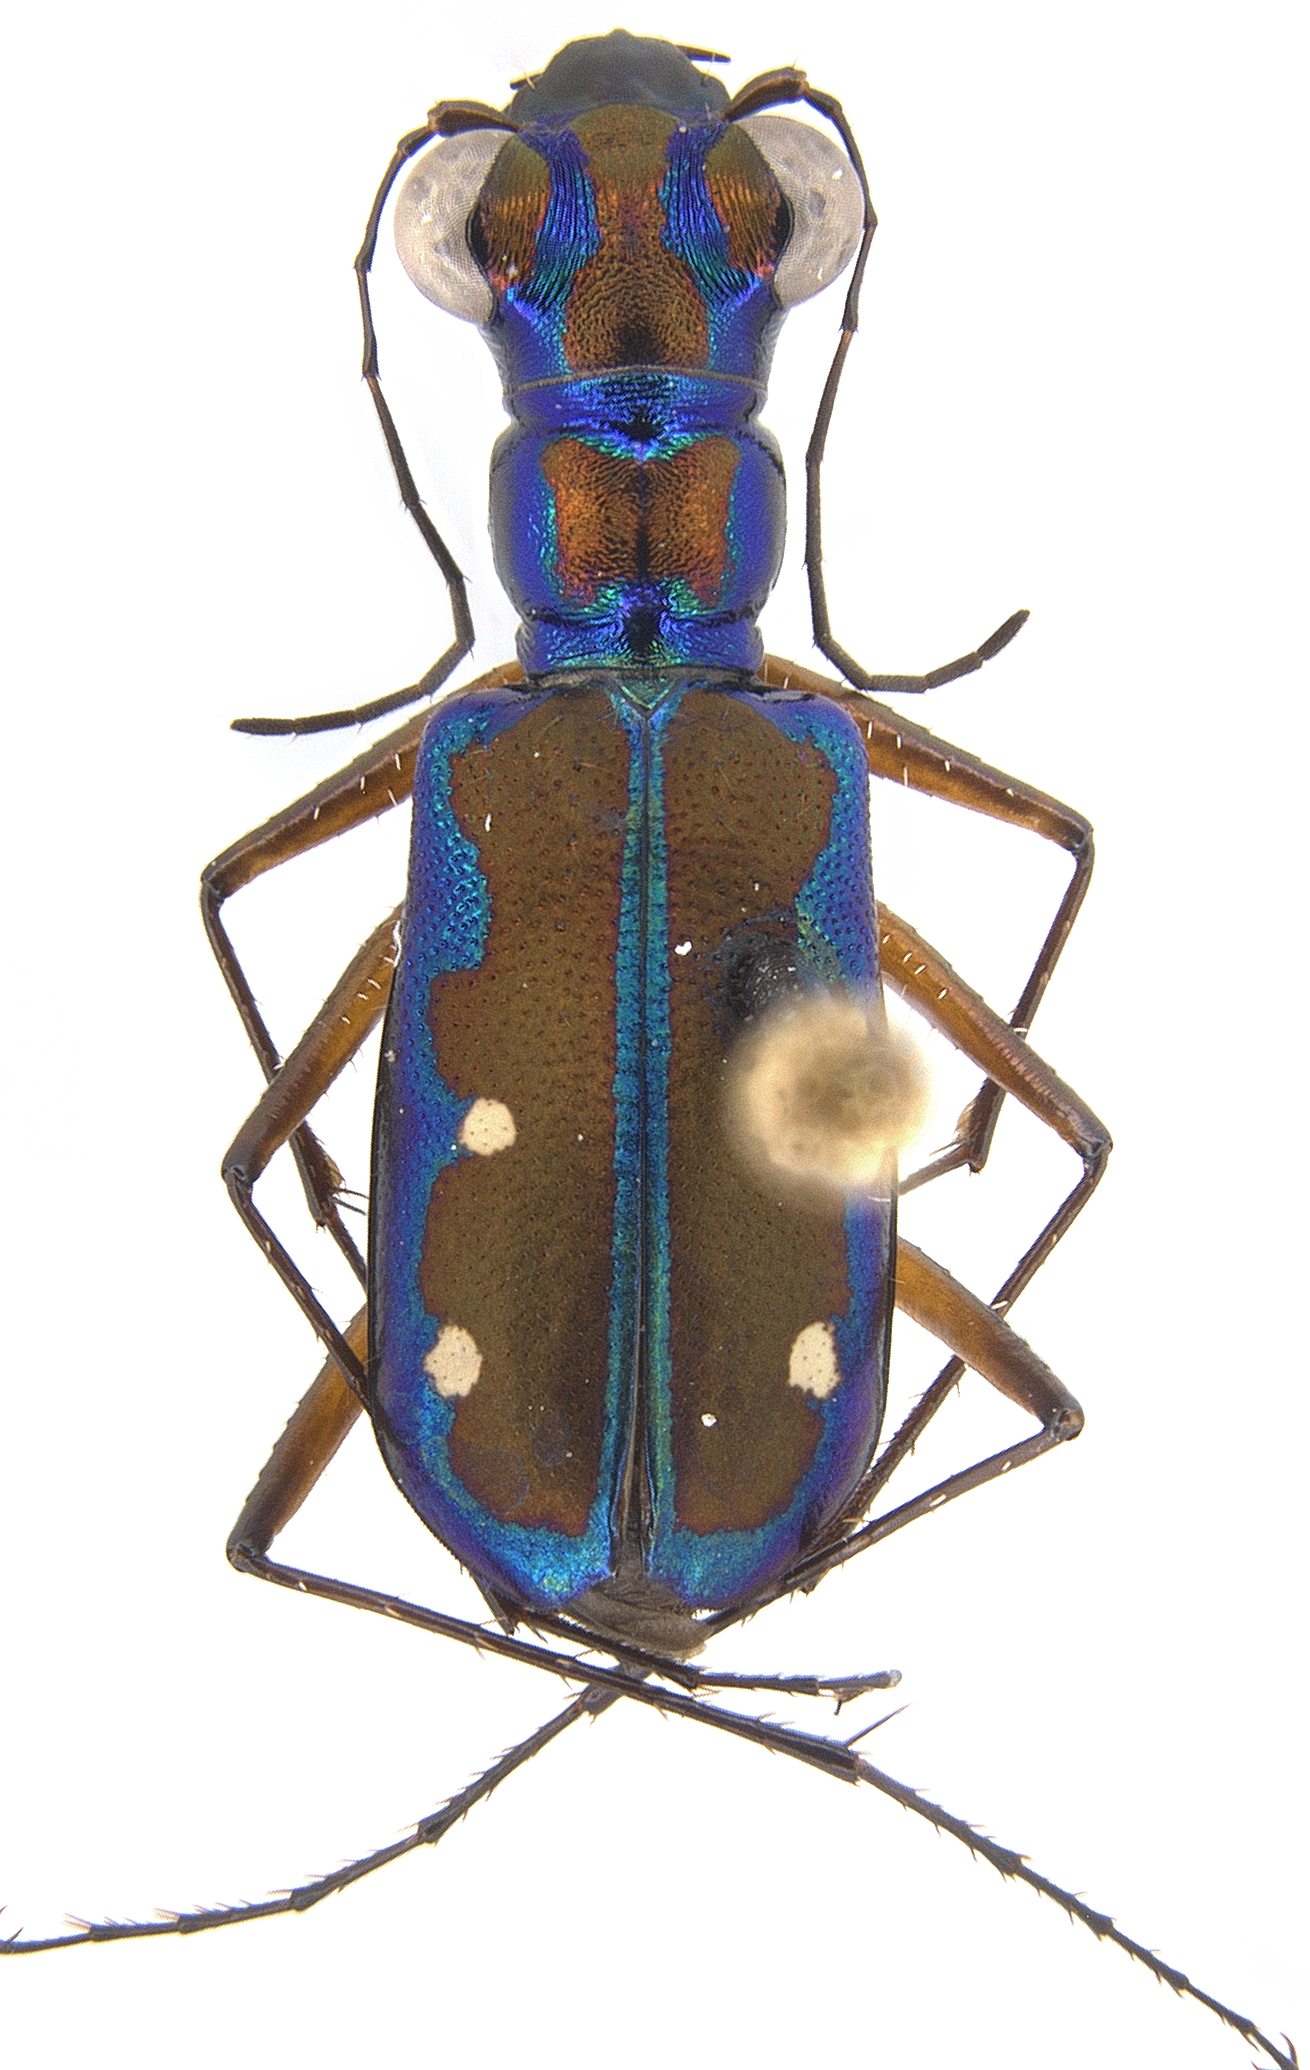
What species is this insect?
Jansenia azureocincta (also Cicindela azureocincta)
